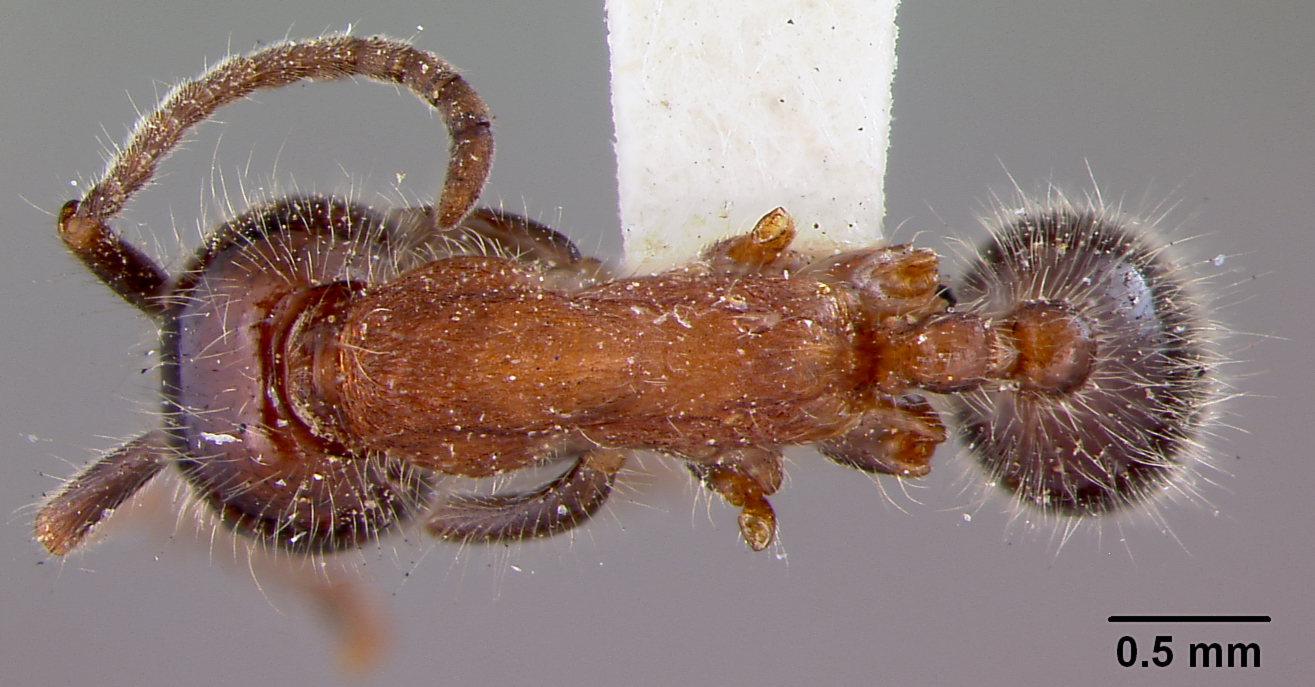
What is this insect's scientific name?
Eciton melanocephalum
